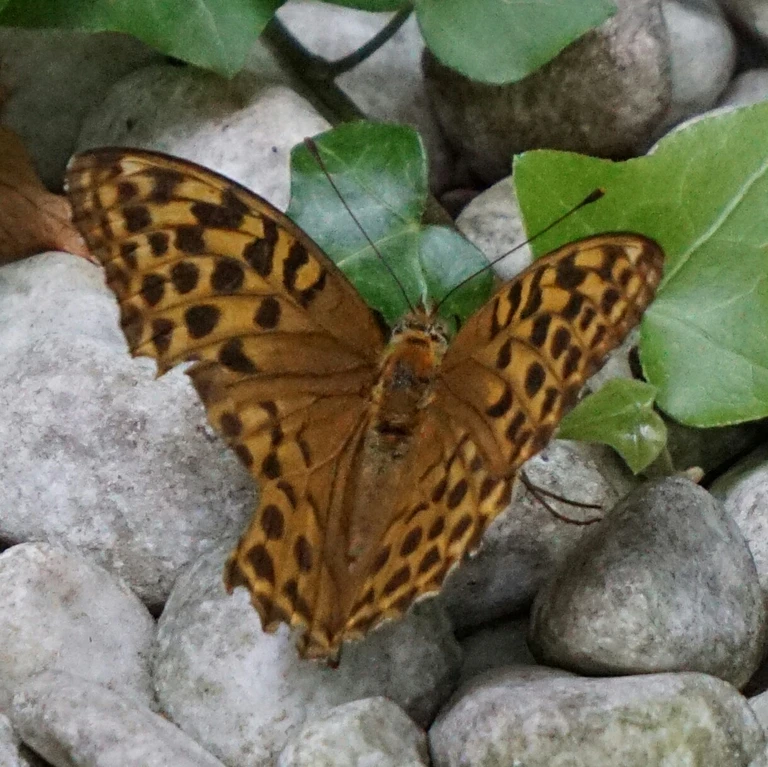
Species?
Argynnis paphia
